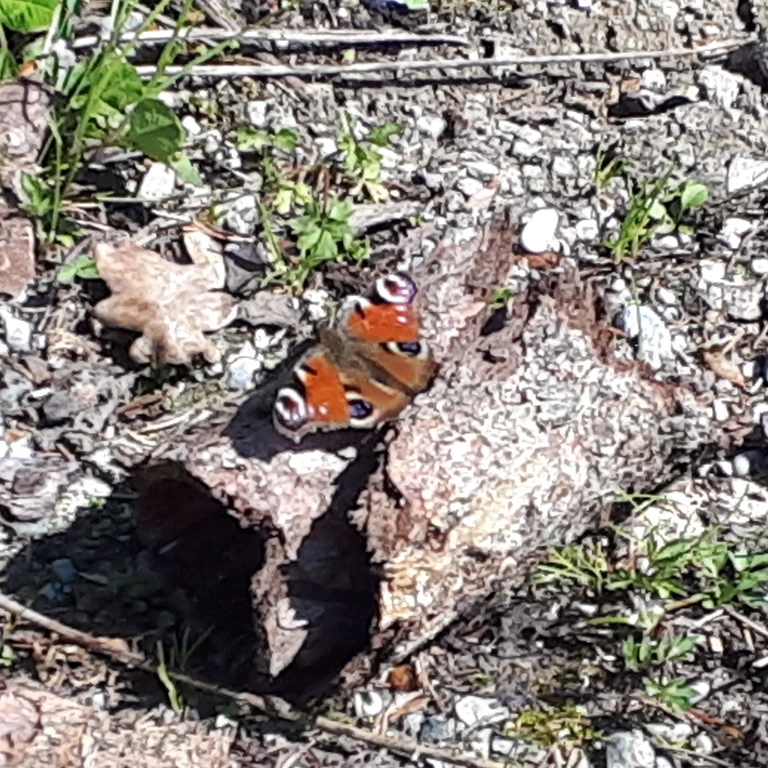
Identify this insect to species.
Aglais io
